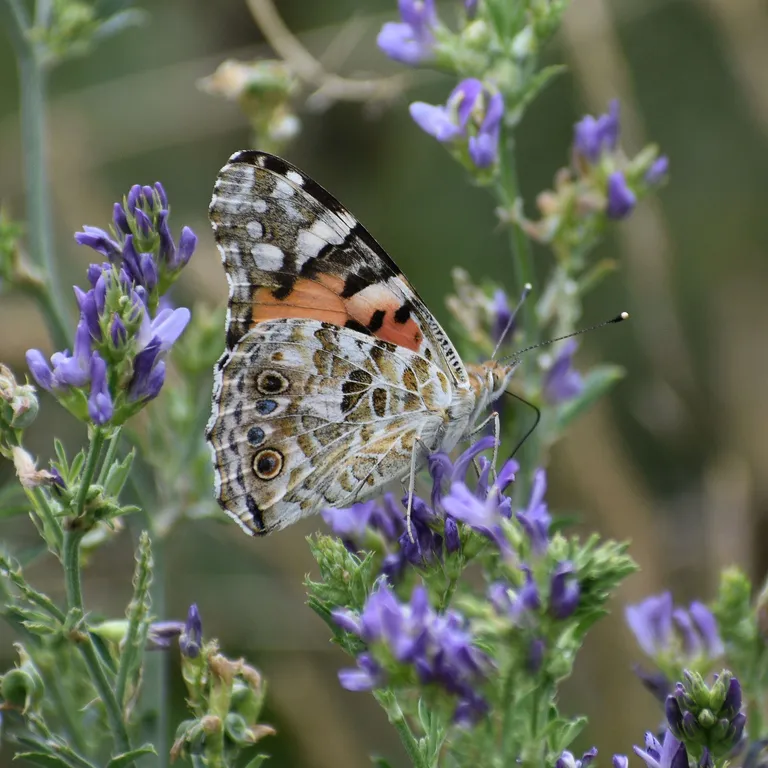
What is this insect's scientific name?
Vanessa cardui
